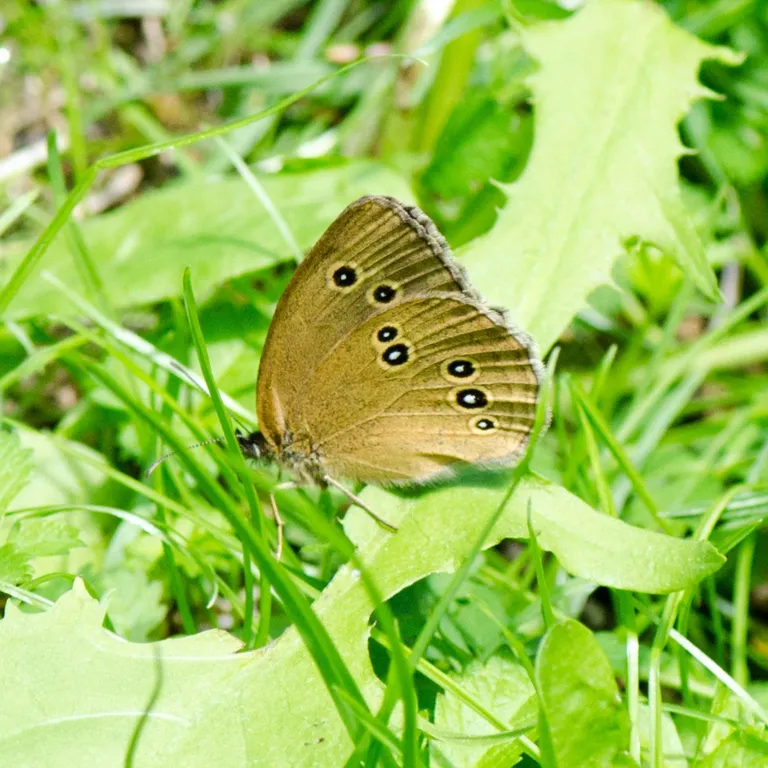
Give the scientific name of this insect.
Aphantopus hyperantus
